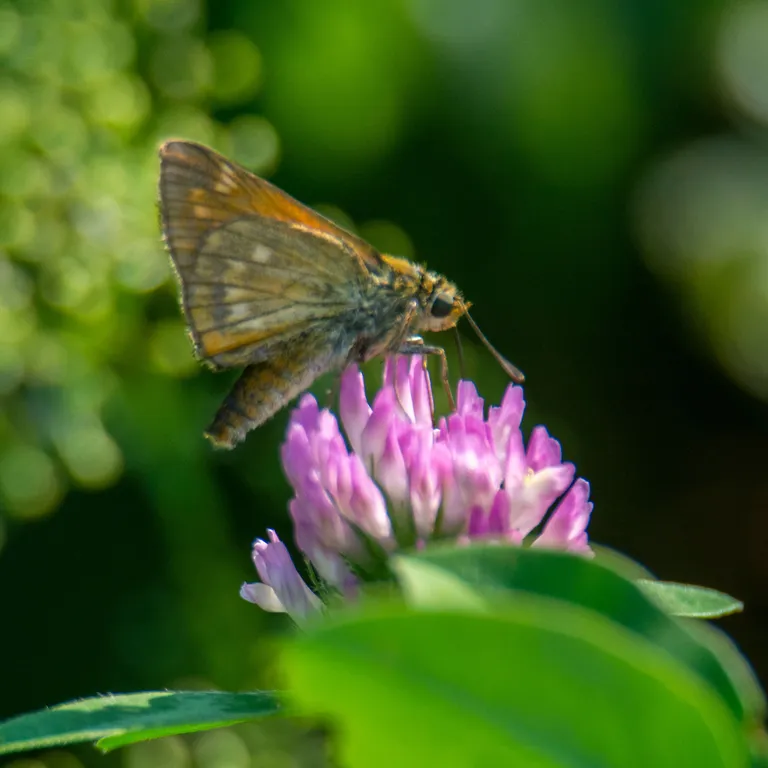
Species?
Ochlodes sylvanus (also Ochlodes venata)
